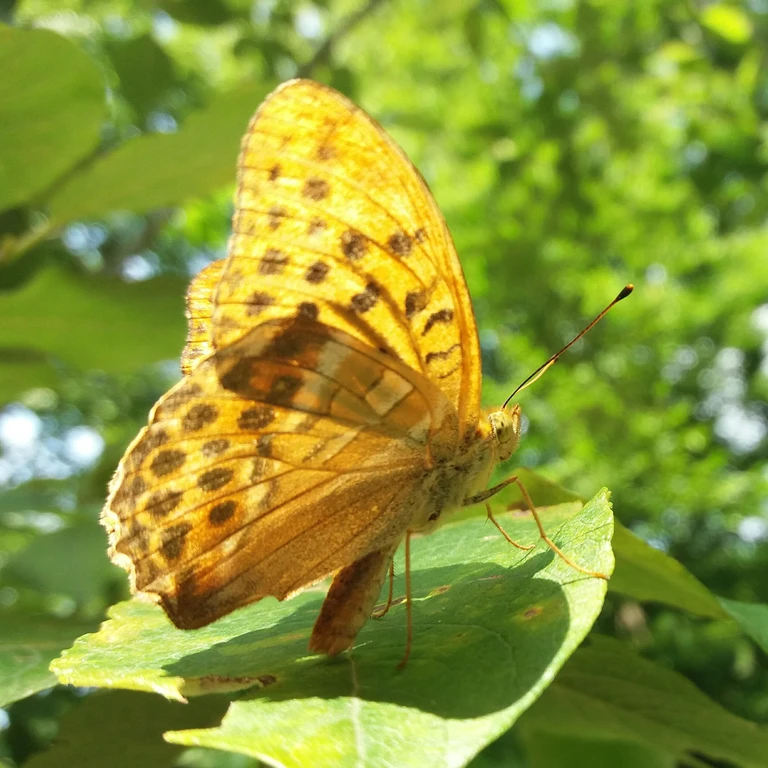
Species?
Argynnis paphia
